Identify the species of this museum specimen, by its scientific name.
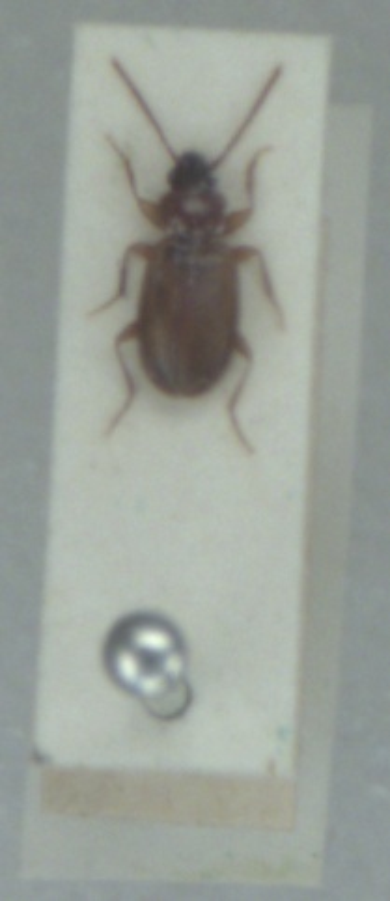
Trechus quadristriatus
